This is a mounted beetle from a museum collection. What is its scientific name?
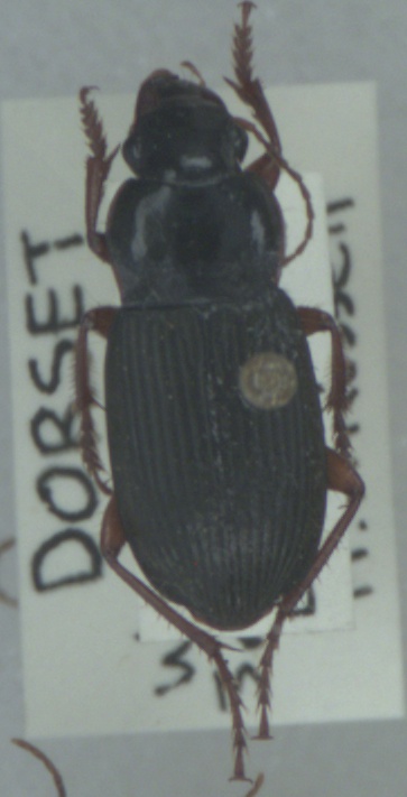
Harpalus rufipes
